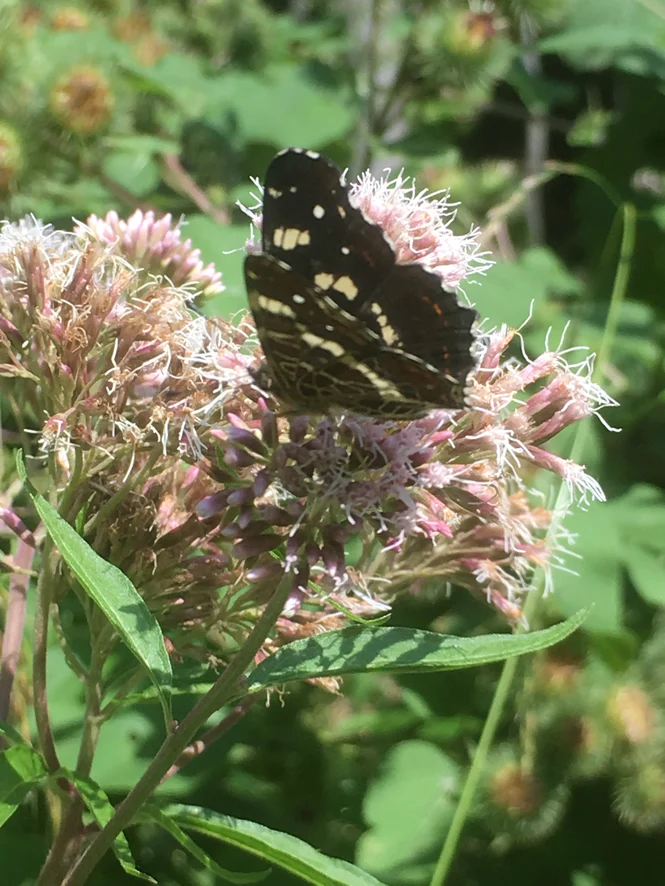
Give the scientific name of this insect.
Araschnia levana
